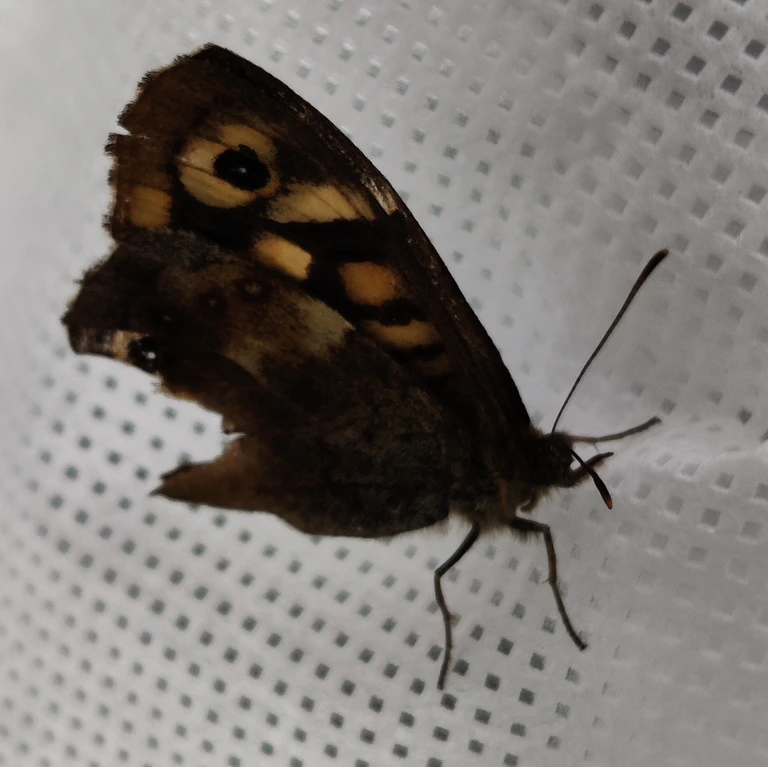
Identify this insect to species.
Pararge aegeria
